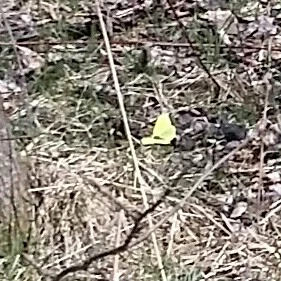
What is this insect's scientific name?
Gonepteryx rhamni
